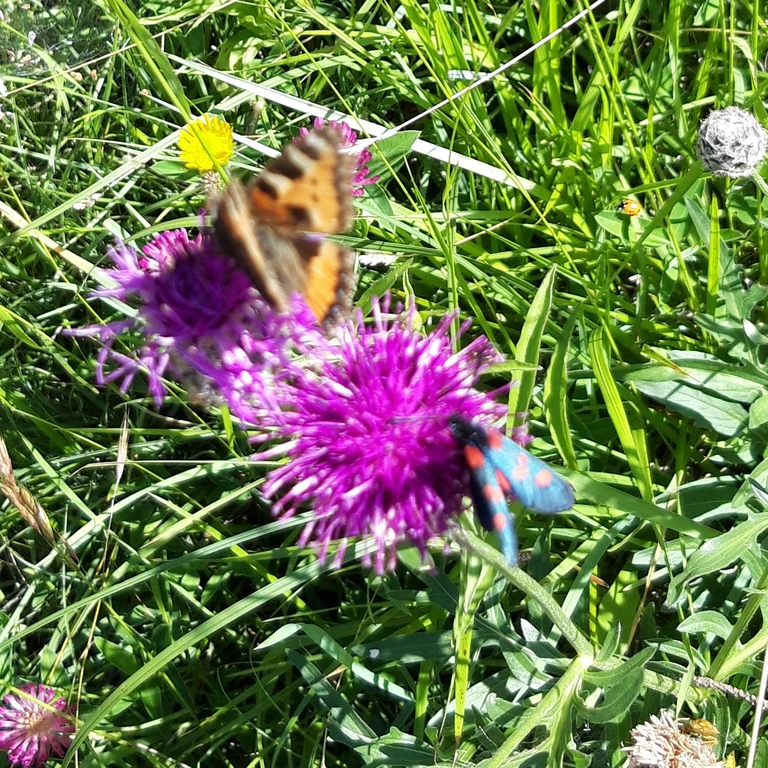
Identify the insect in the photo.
Aglais urticae
